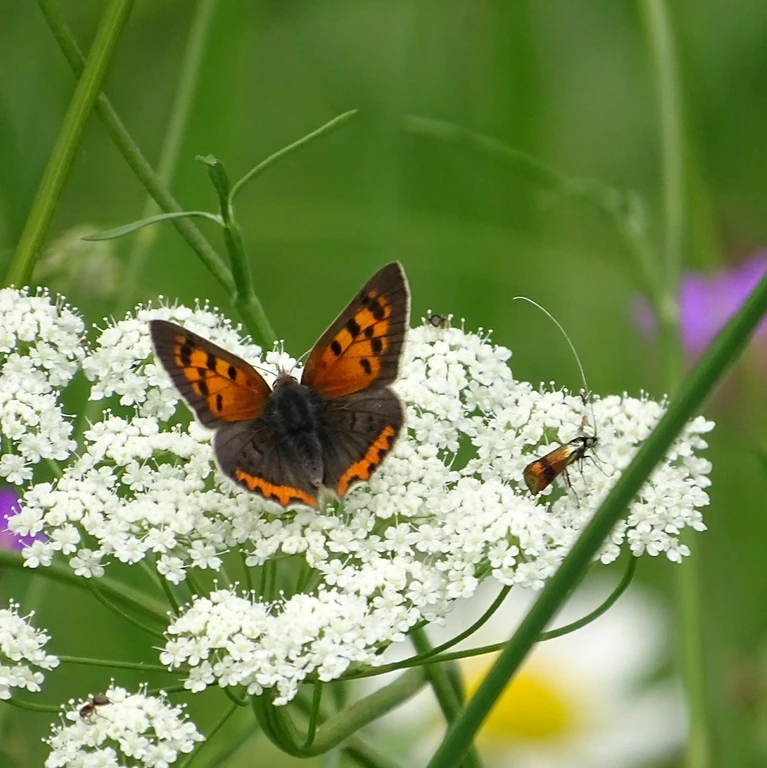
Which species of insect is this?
Lycaena phlaeas
